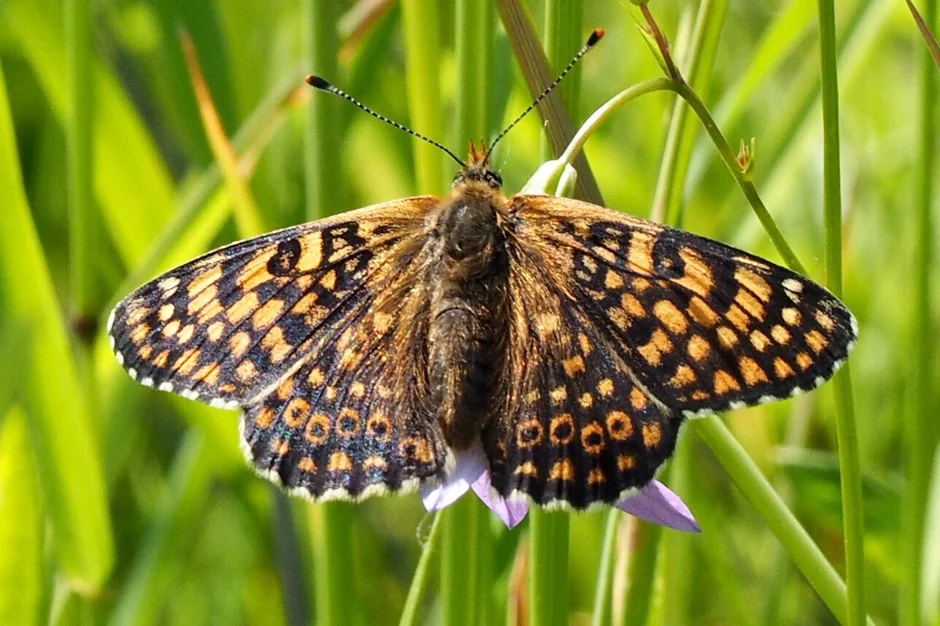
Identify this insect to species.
Melitaea cinxia
